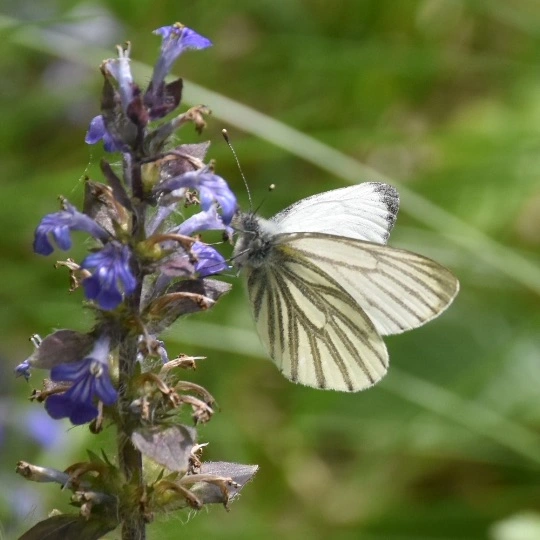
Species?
Pieris napi
